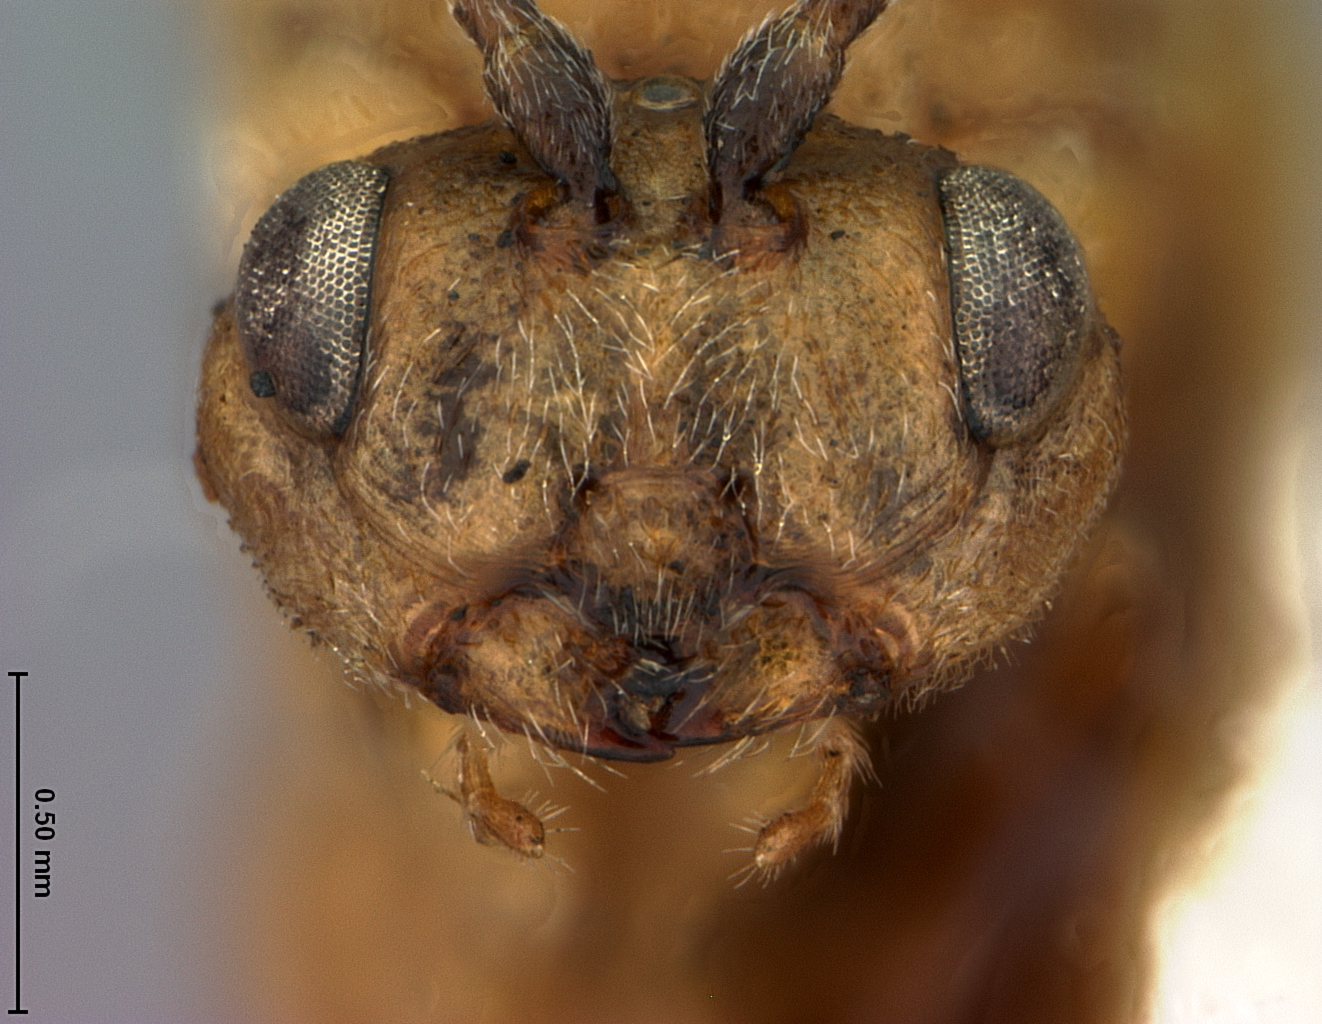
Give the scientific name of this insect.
Callirhytis carmelensis
